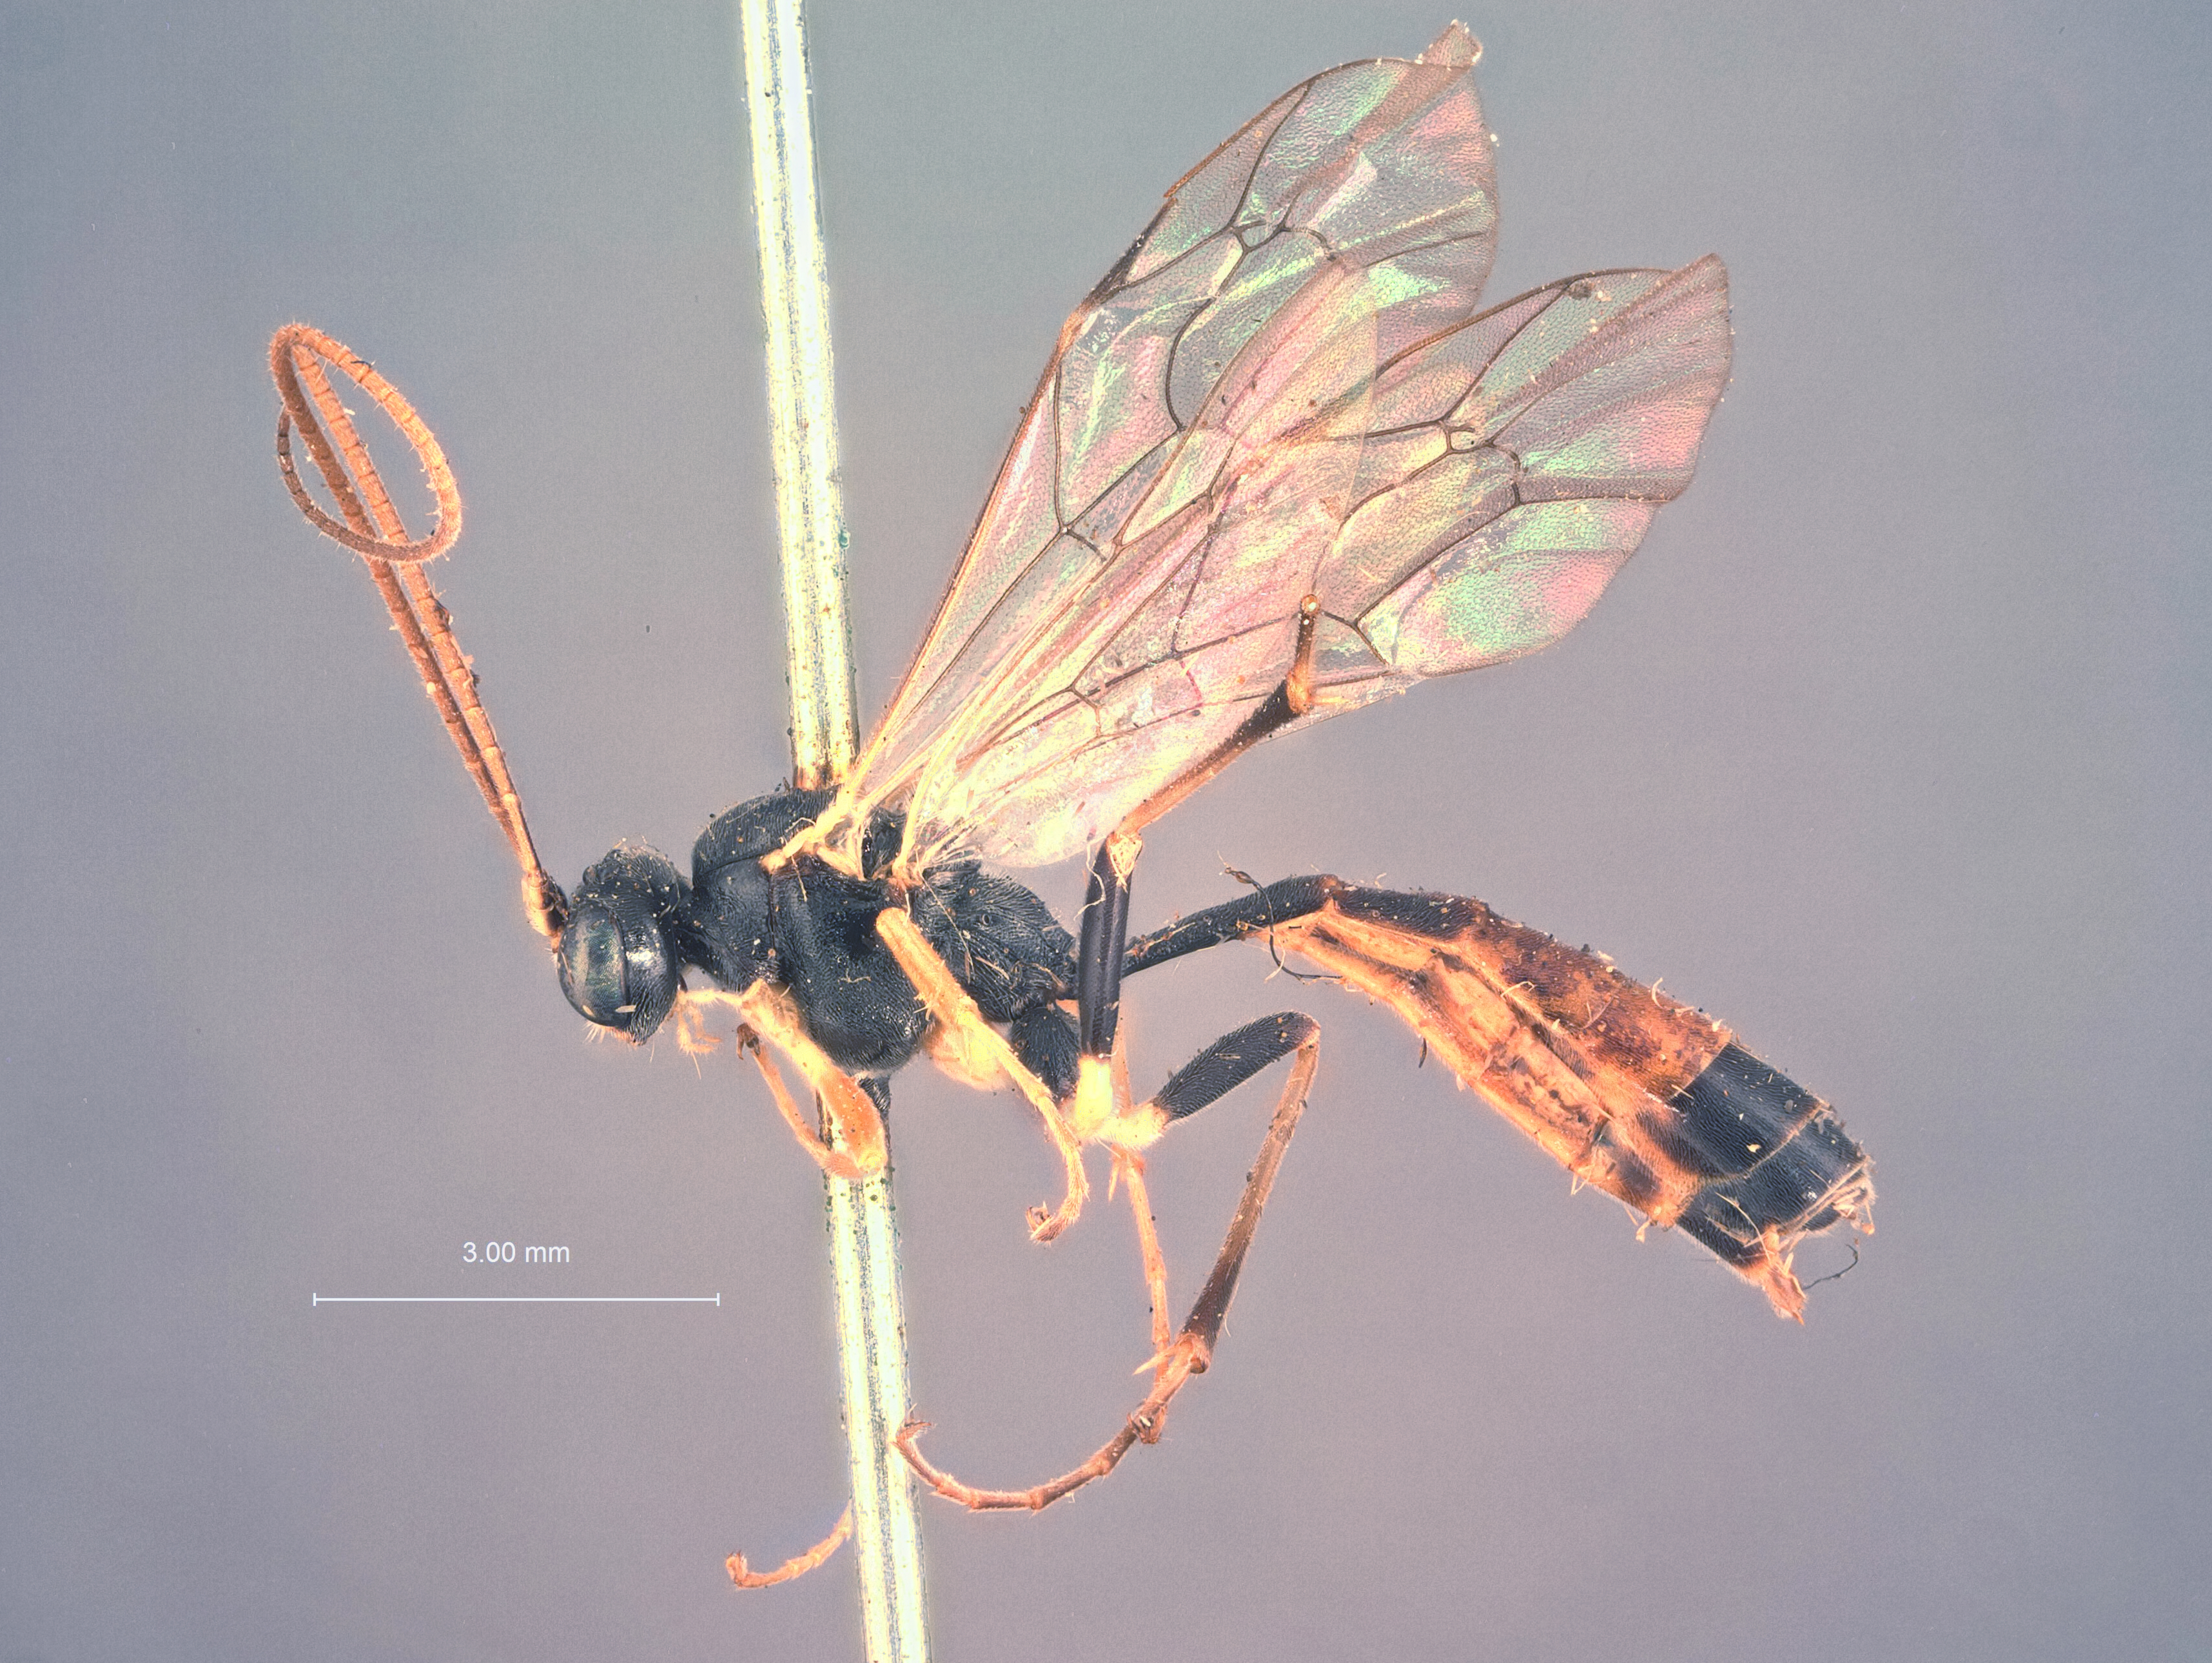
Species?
Hypocryptus seldoviae
